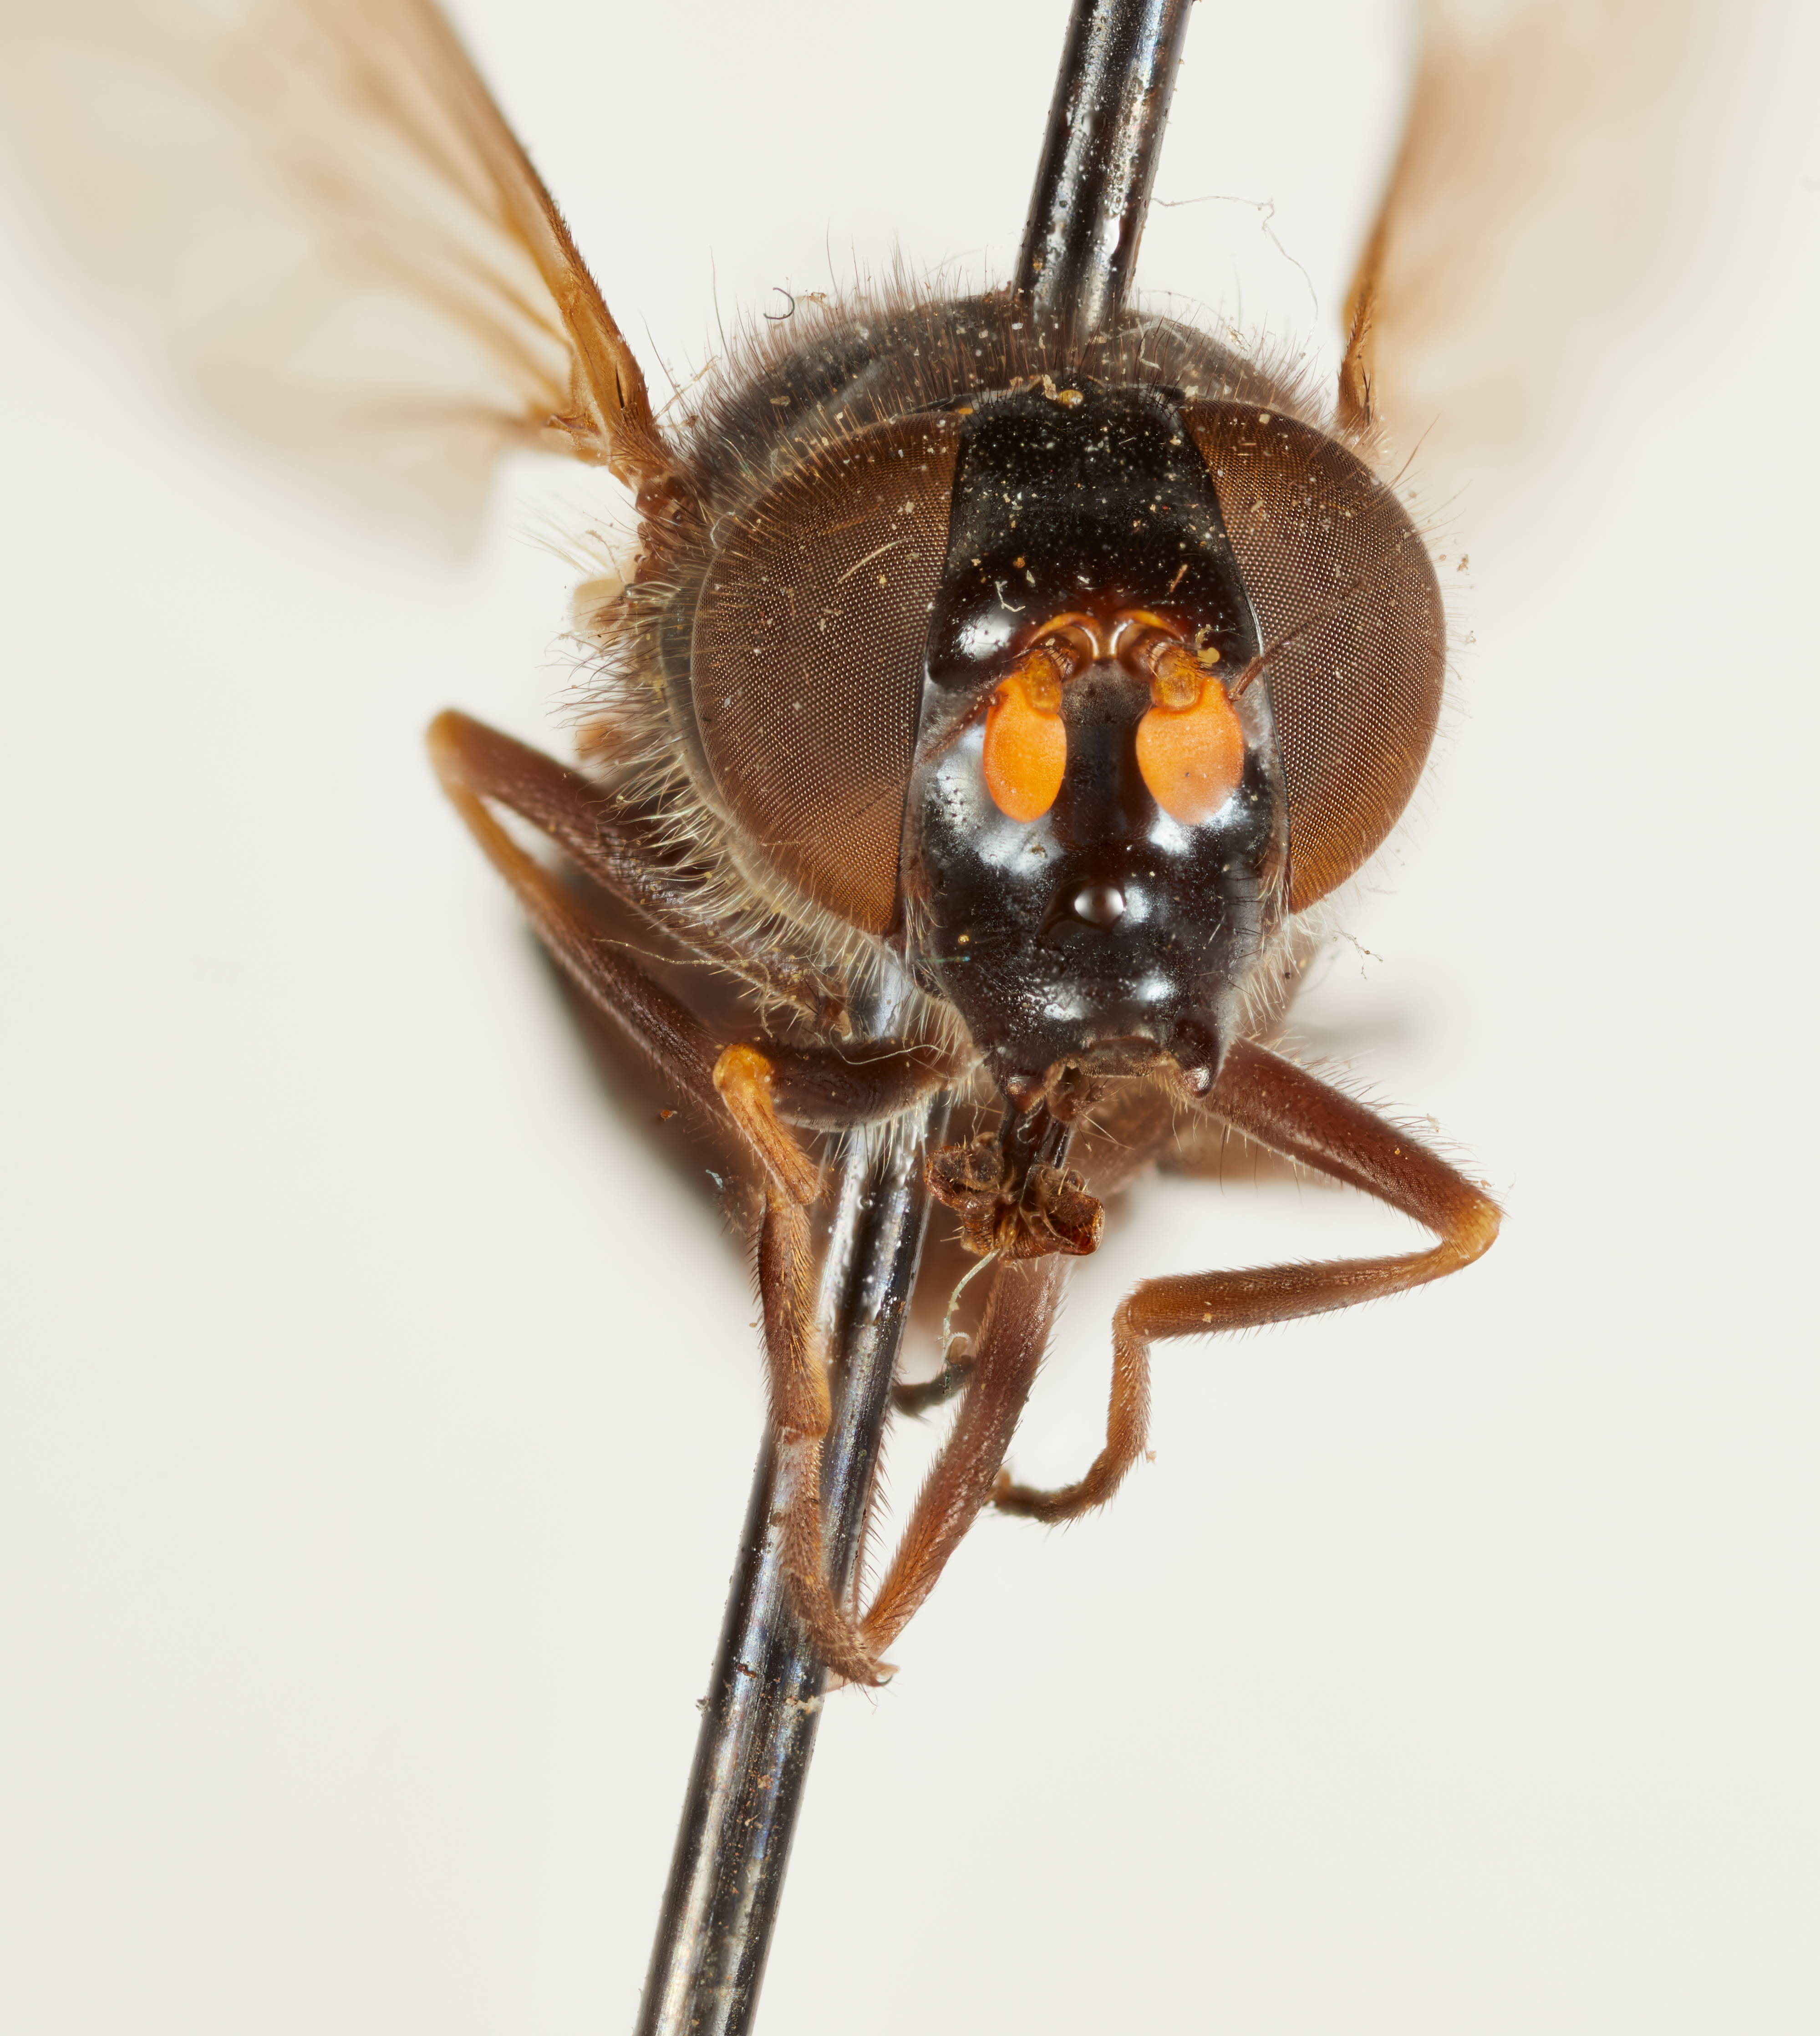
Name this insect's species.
Chilosia burkei
